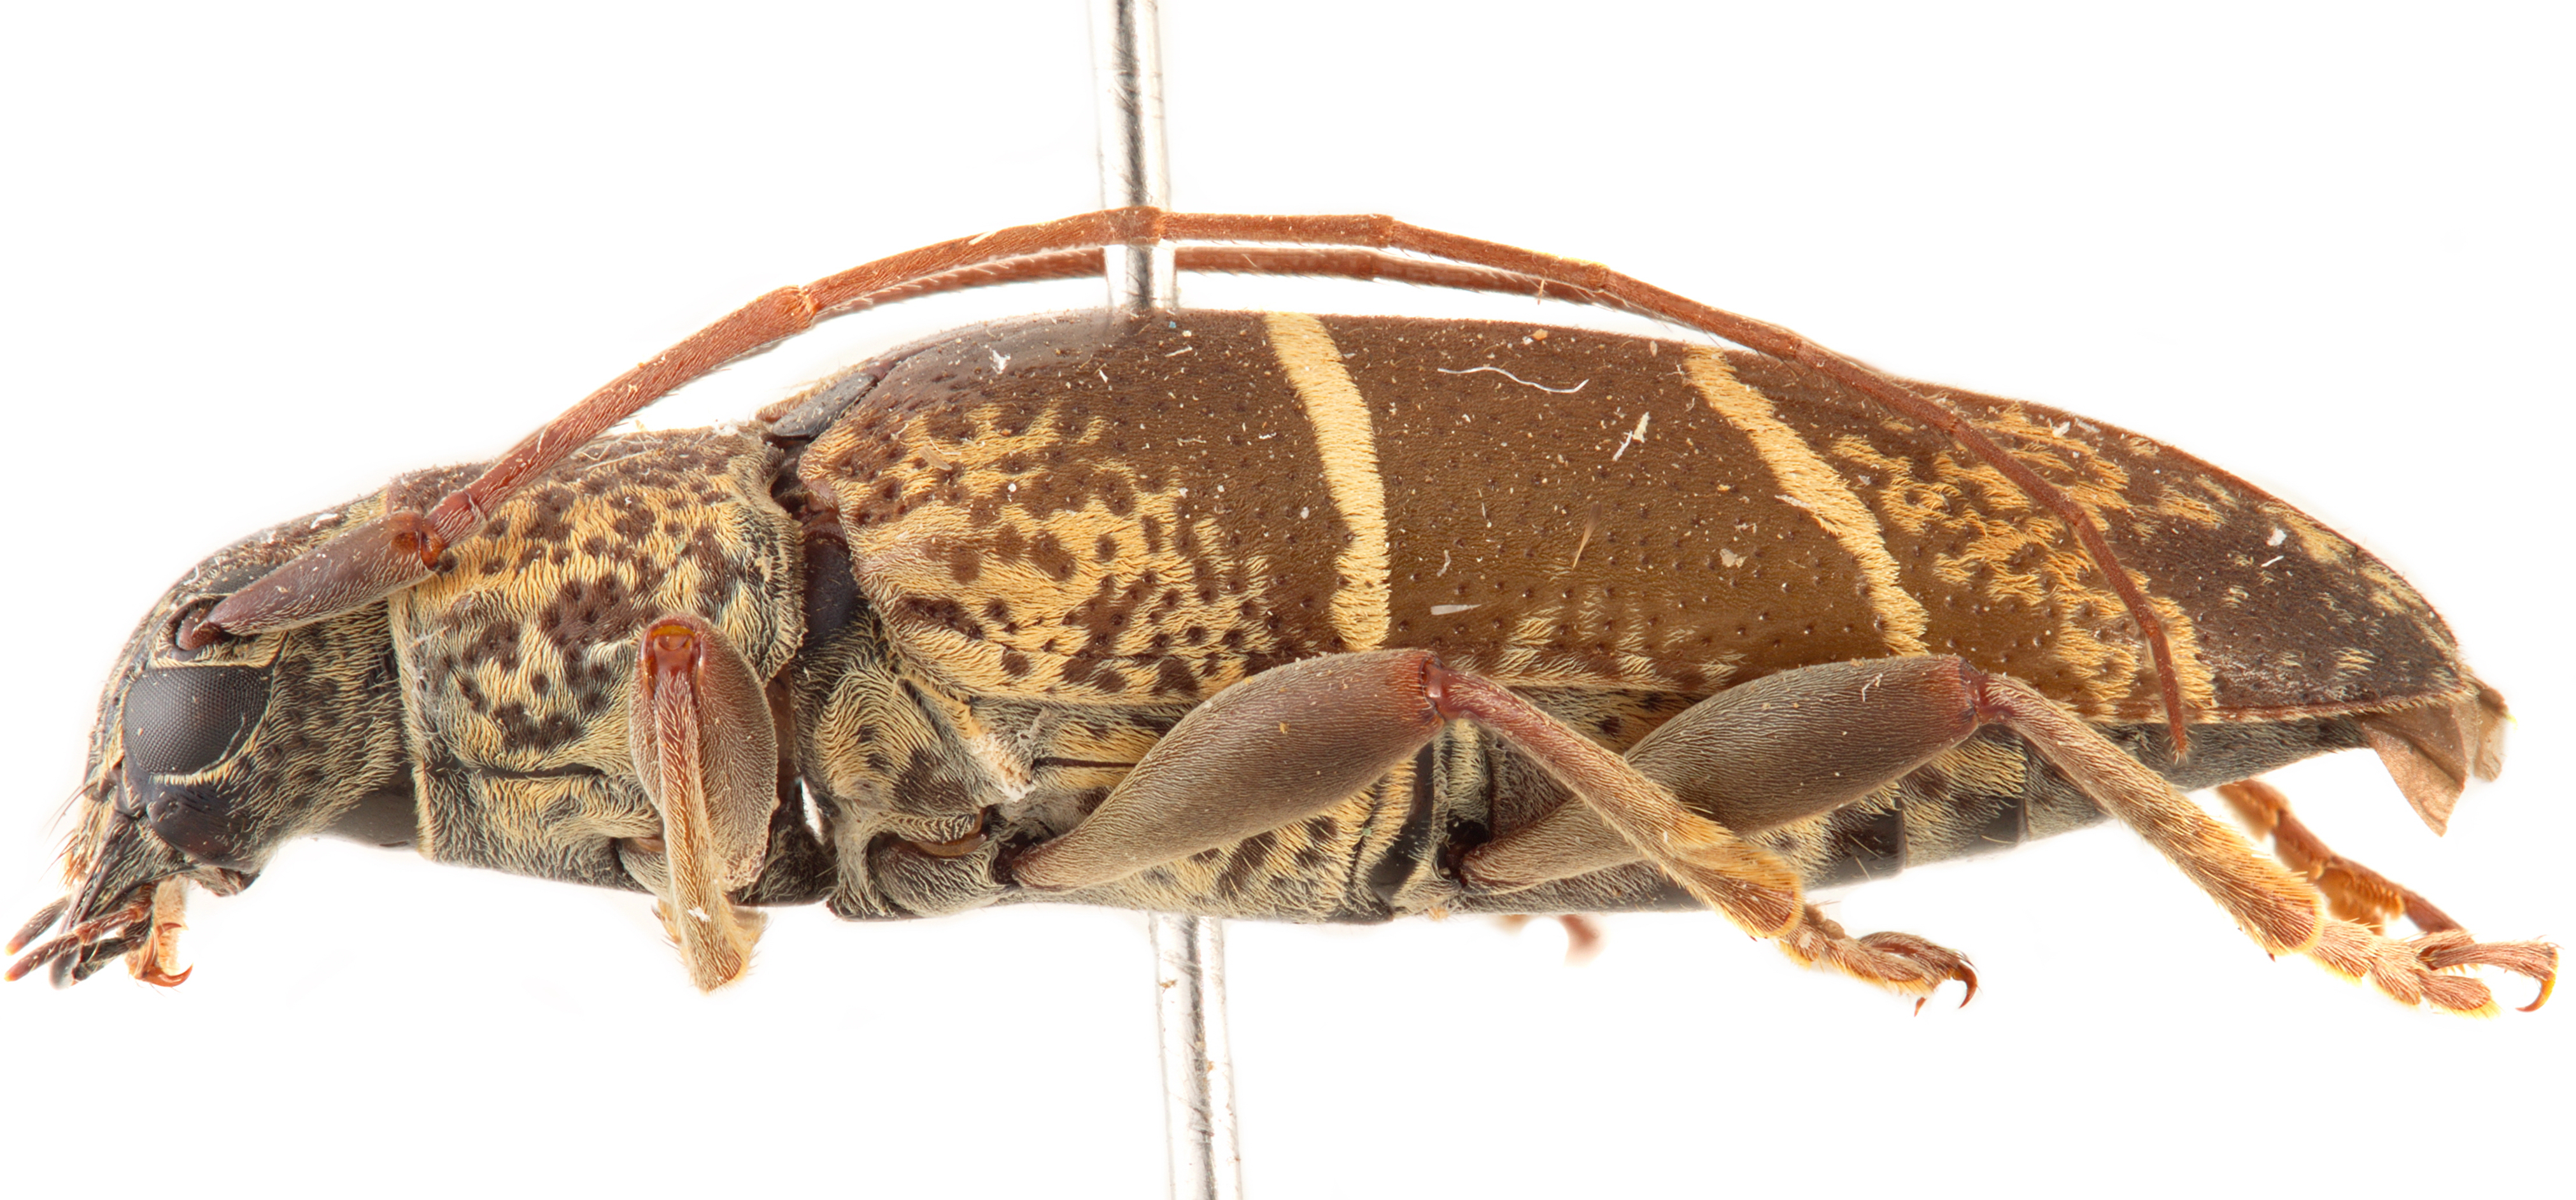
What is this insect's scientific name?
Tmesisternus oblongus
